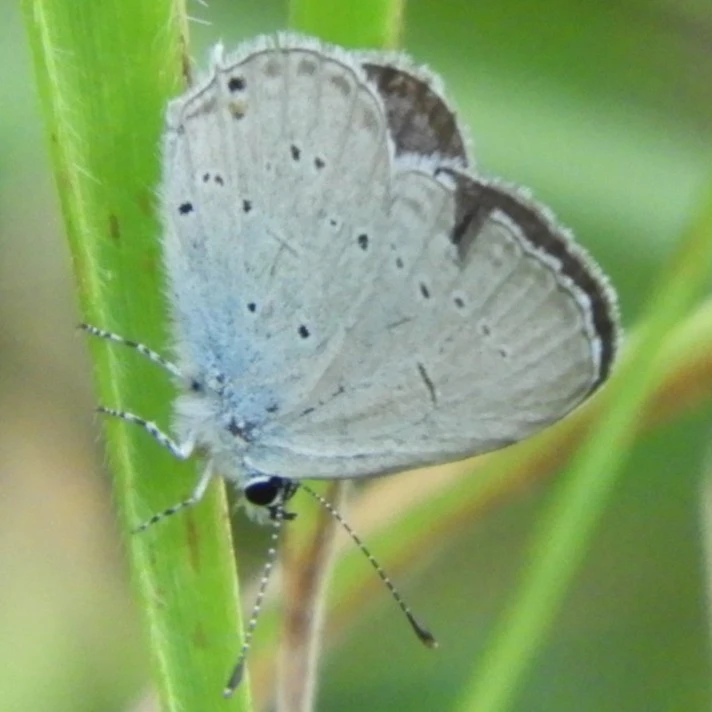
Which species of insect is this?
Cupido decolorata (also Elkalyce decolorata)
